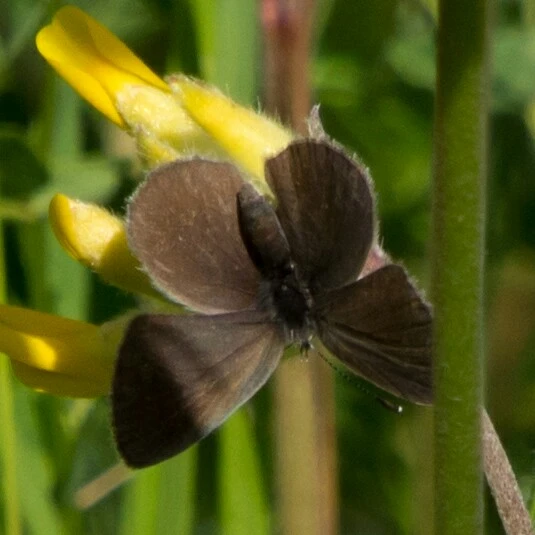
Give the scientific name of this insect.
Cupido minimus
